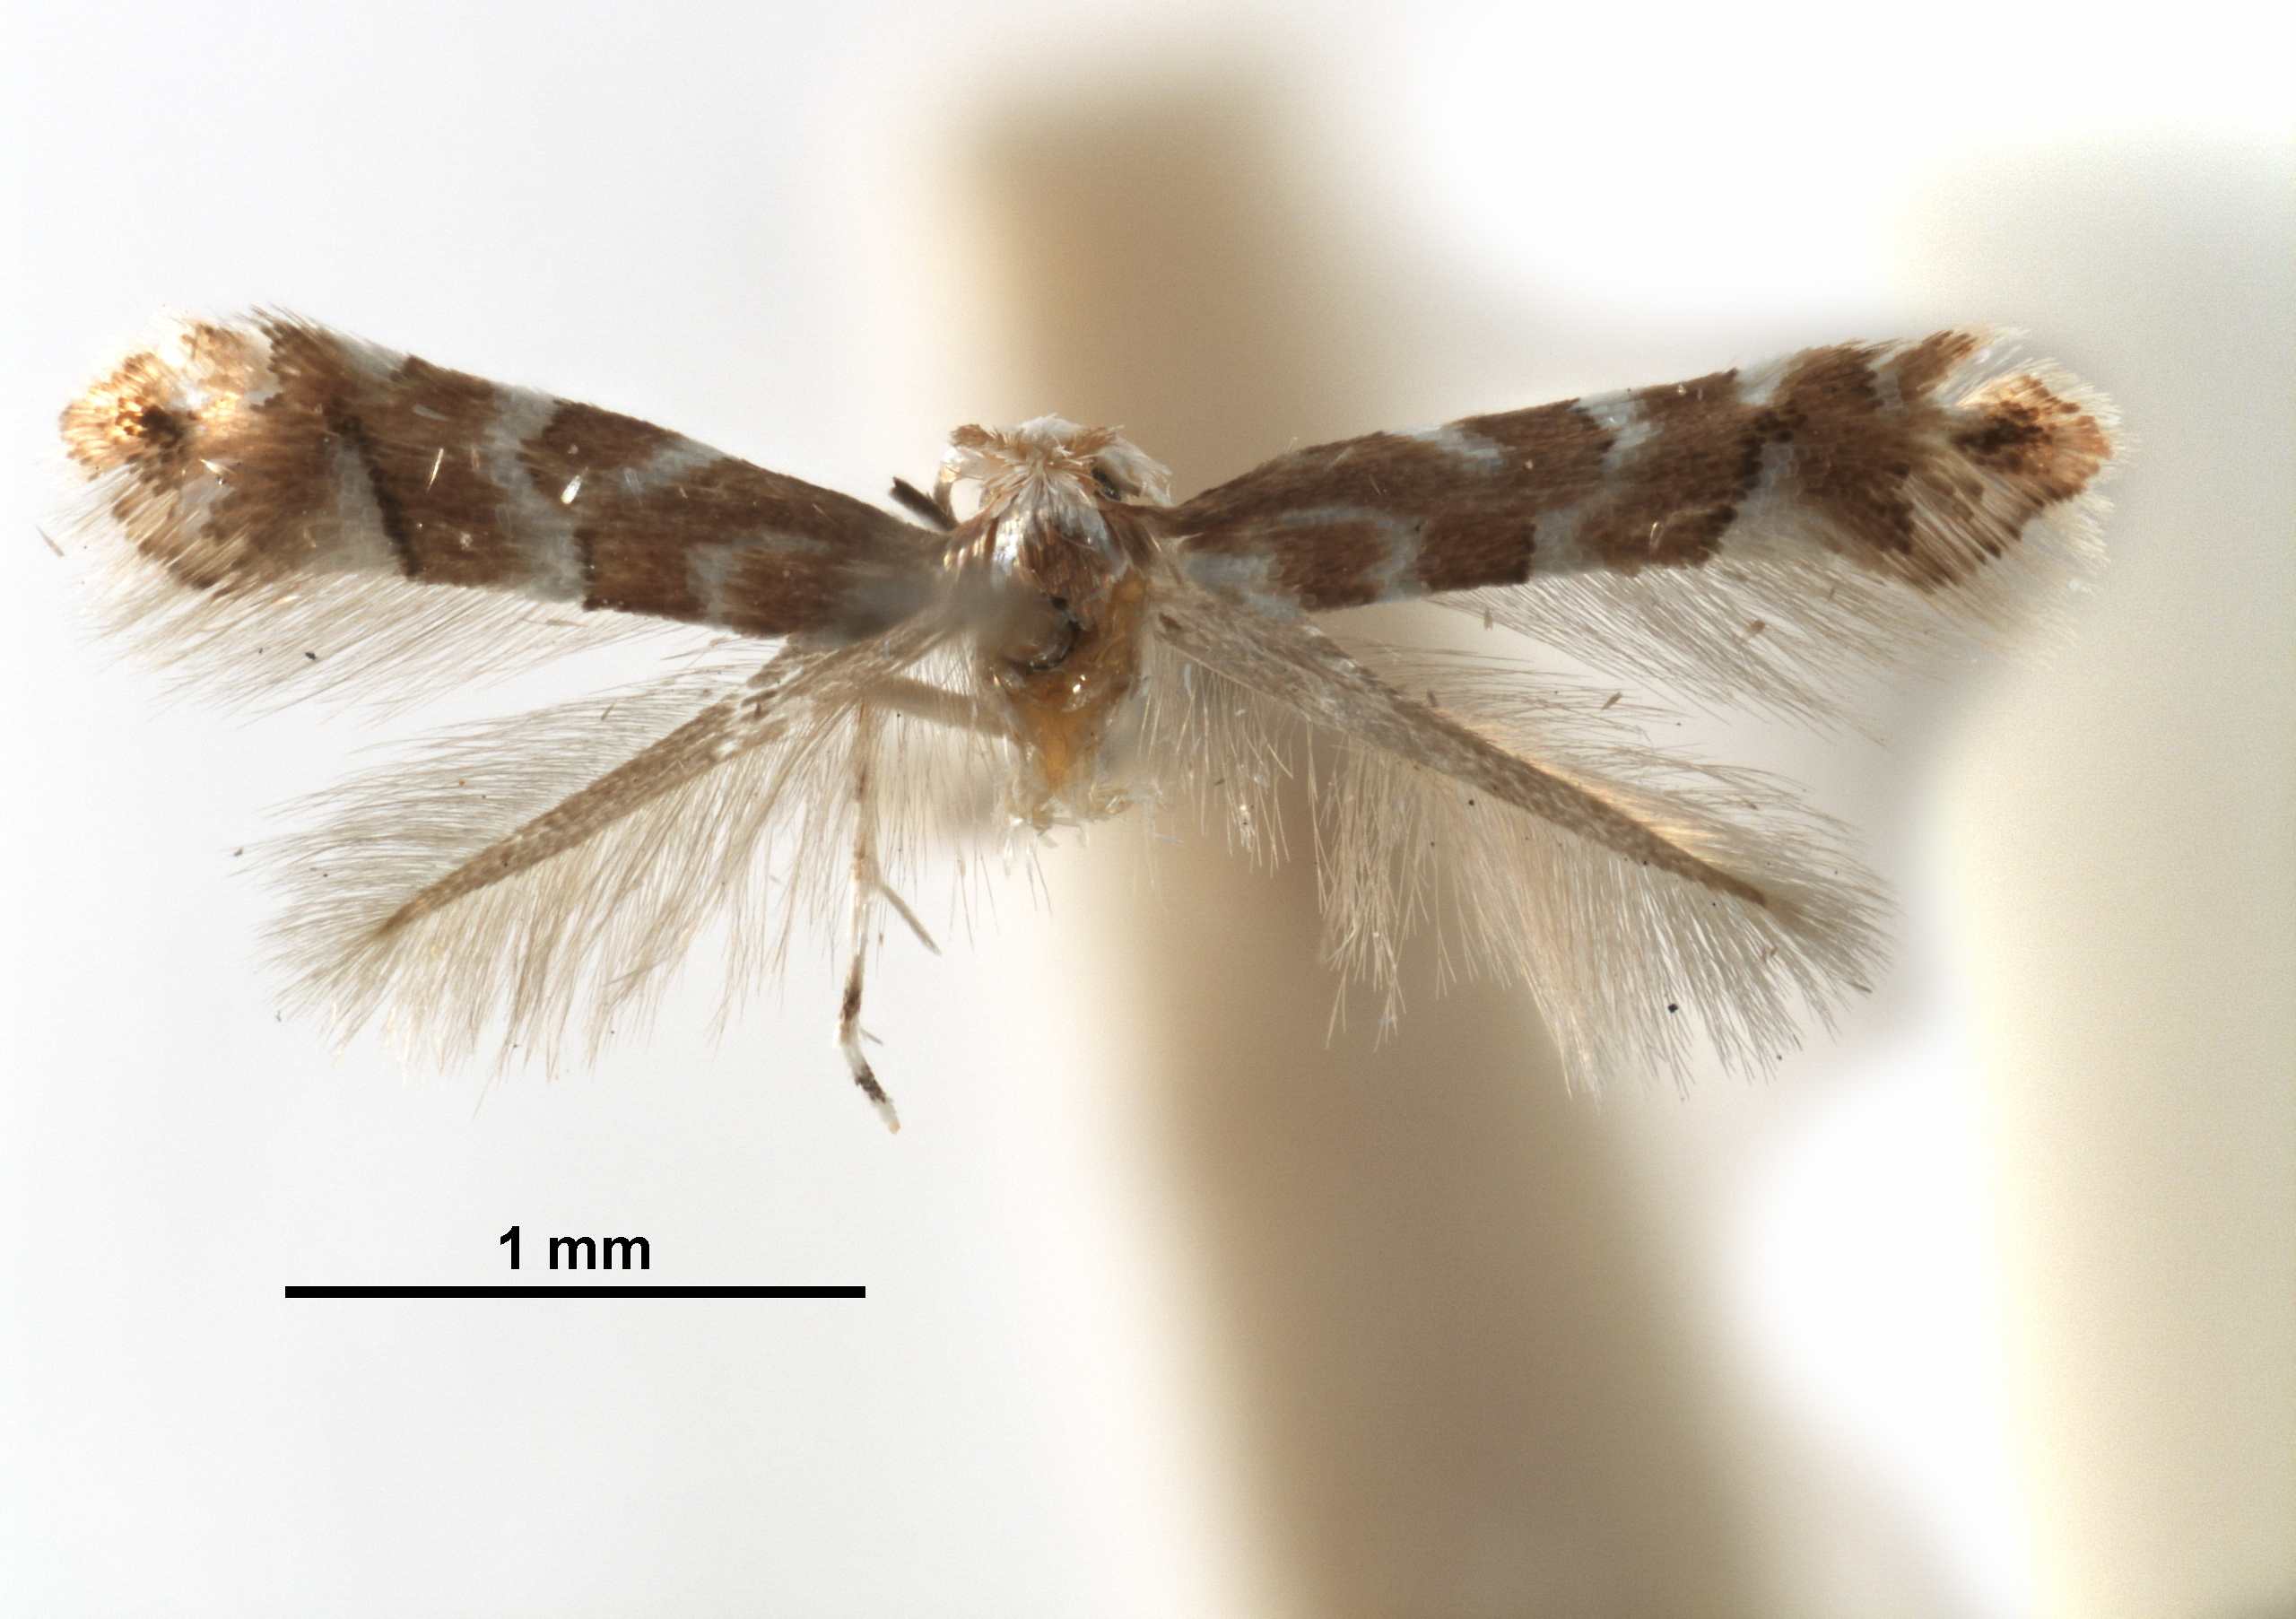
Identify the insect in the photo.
Phyllonorycter hancola
